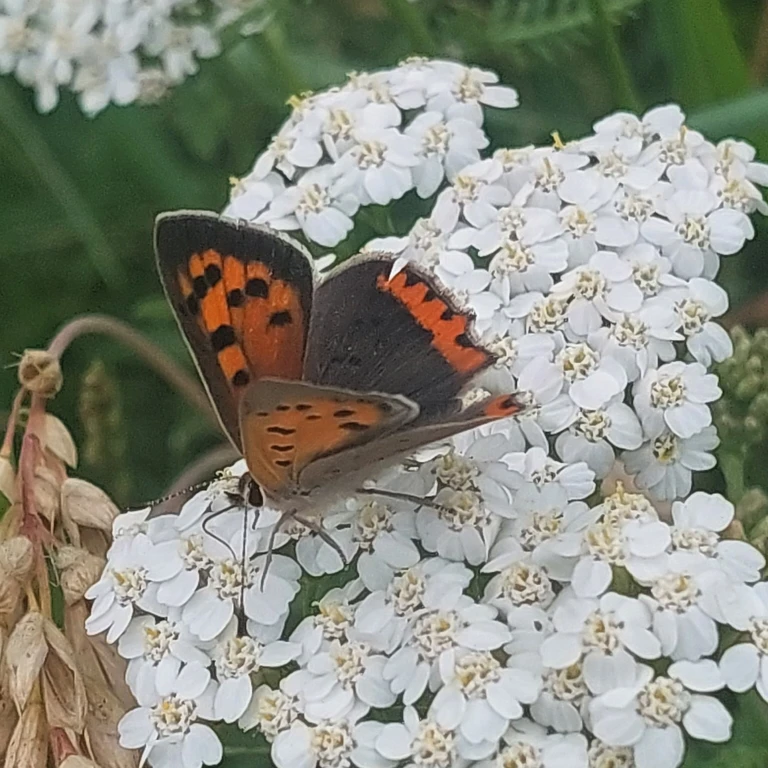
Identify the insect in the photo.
Lycaena phlaeas
